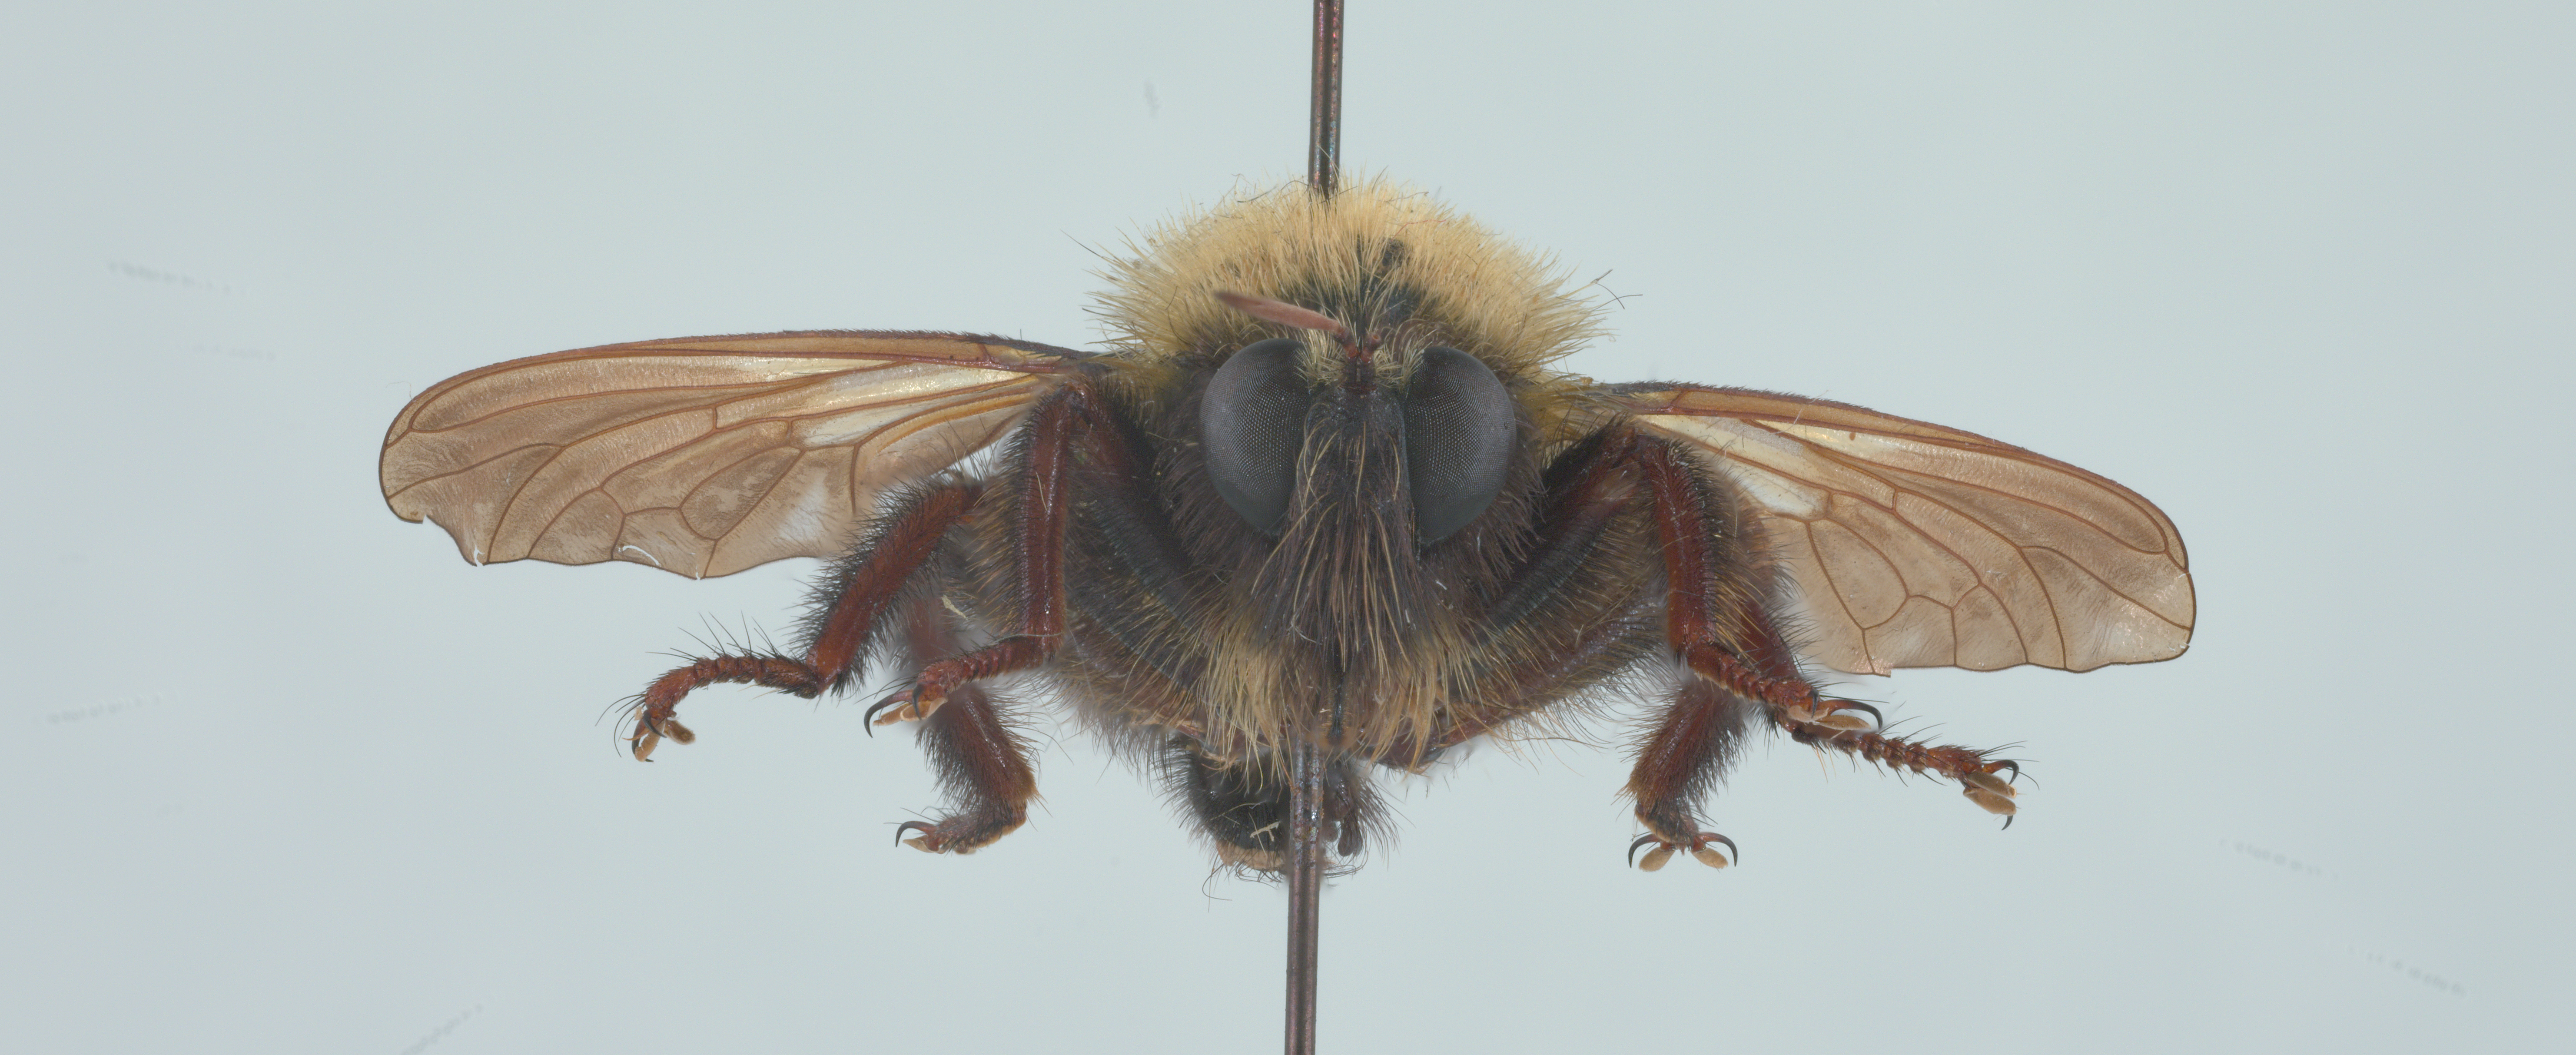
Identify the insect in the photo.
Laphria thoracica
